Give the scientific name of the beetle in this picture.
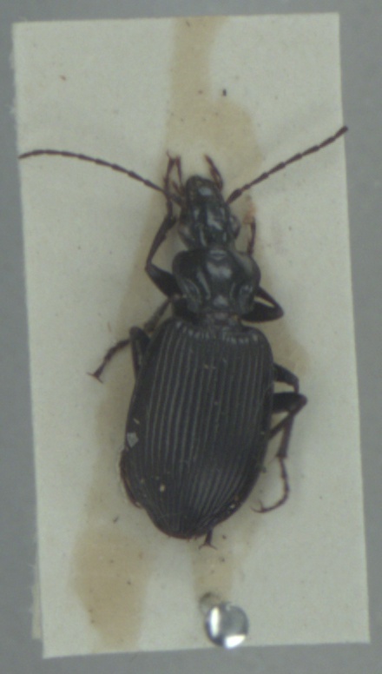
Platynus assimilis
